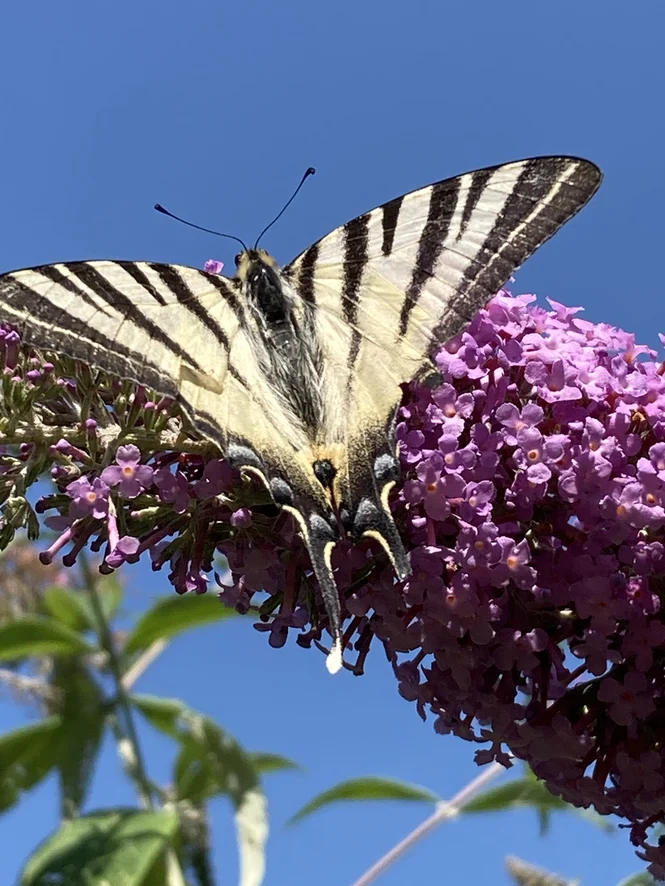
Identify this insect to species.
Iphiclides podalirius
